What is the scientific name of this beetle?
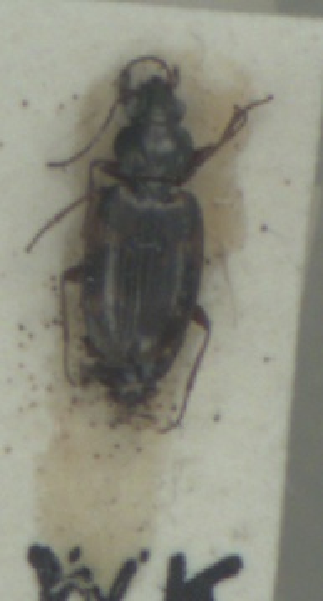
Bembidion varium
